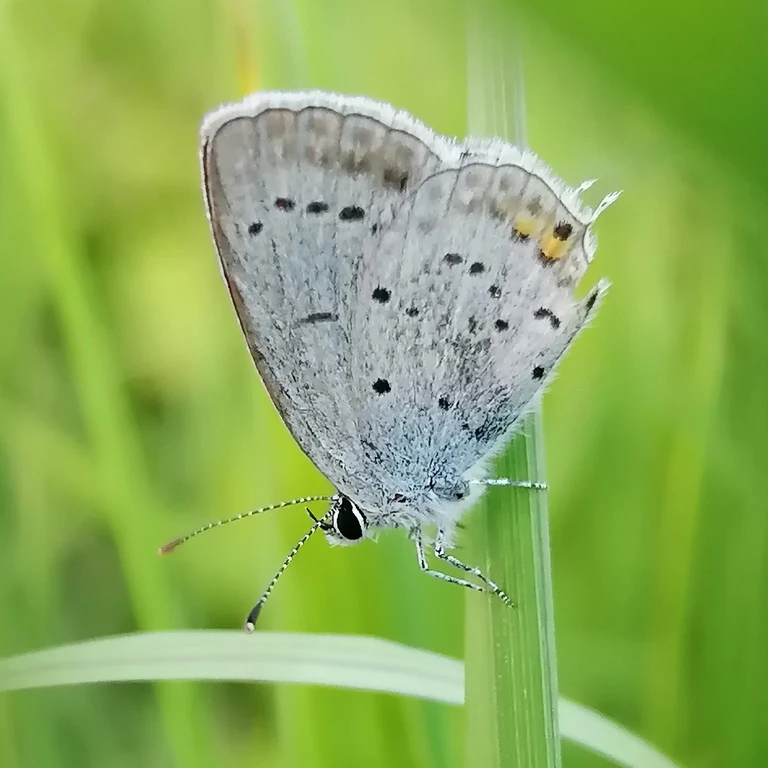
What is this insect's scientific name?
Cupido argiades (also Elkalyce argiades)
